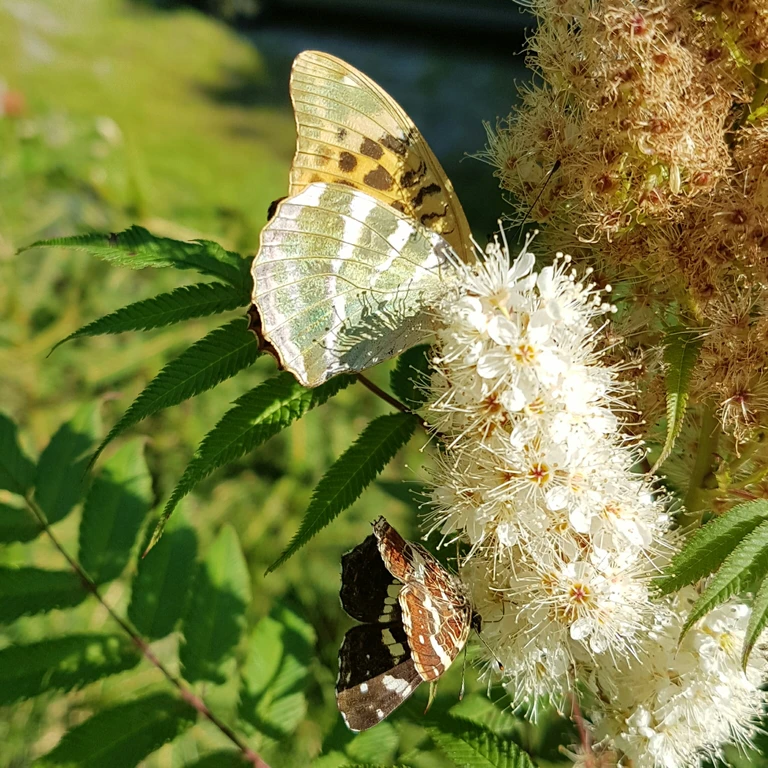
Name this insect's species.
Argynnis paphia
